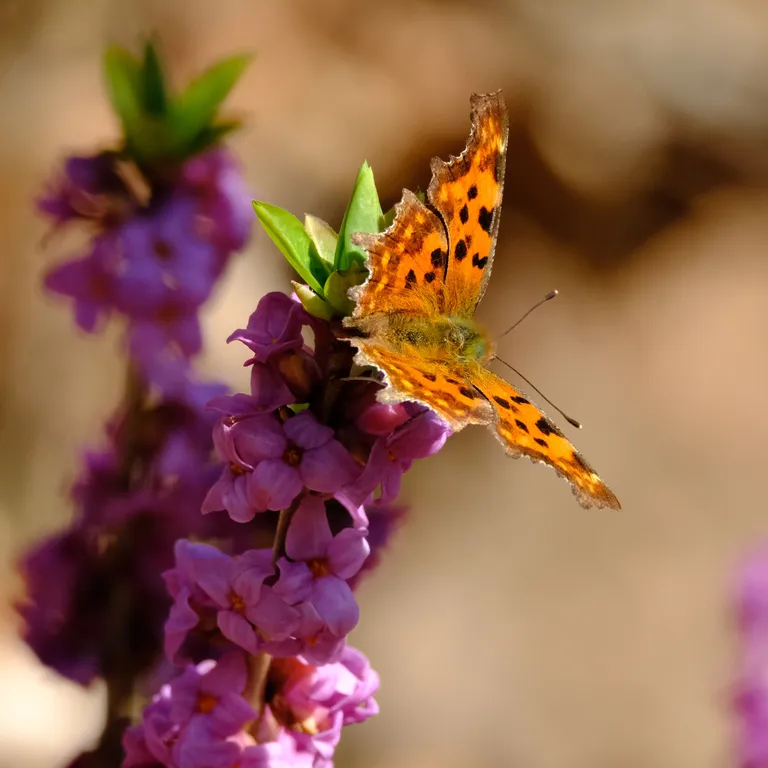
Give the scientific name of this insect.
Polygonia c-album
